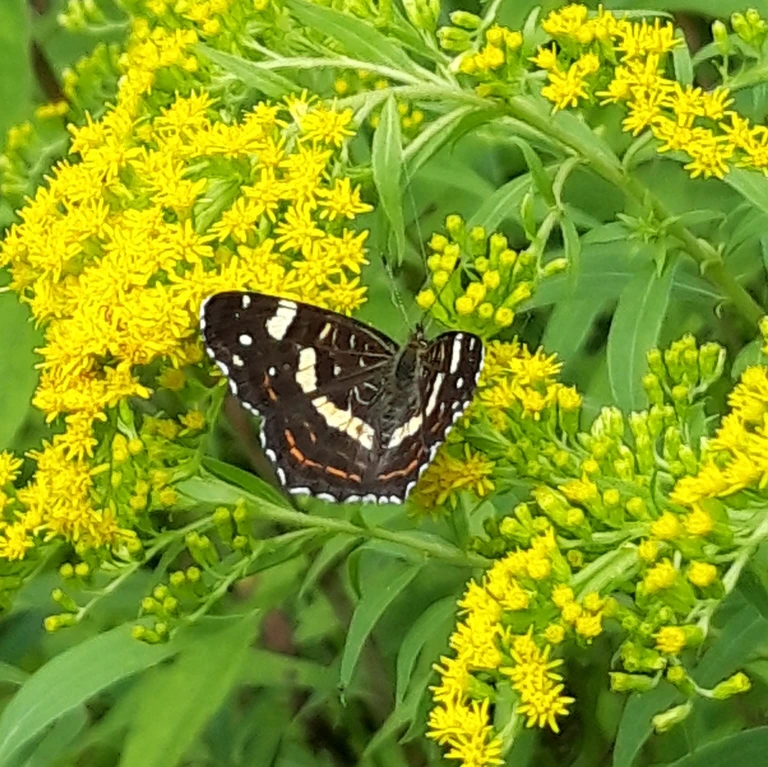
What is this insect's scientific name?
Araschnia levana
